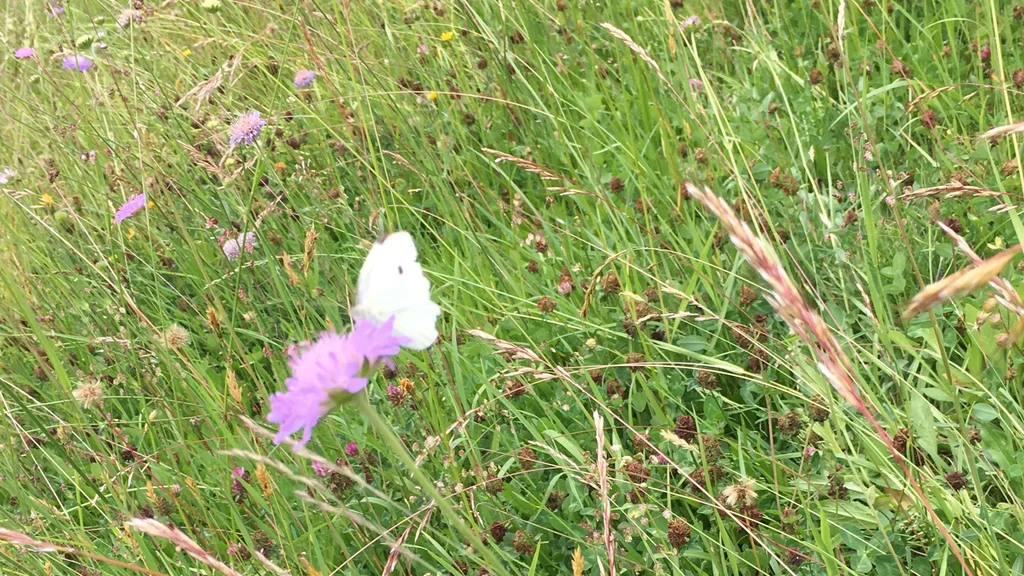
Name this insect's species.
Pieris rapae
